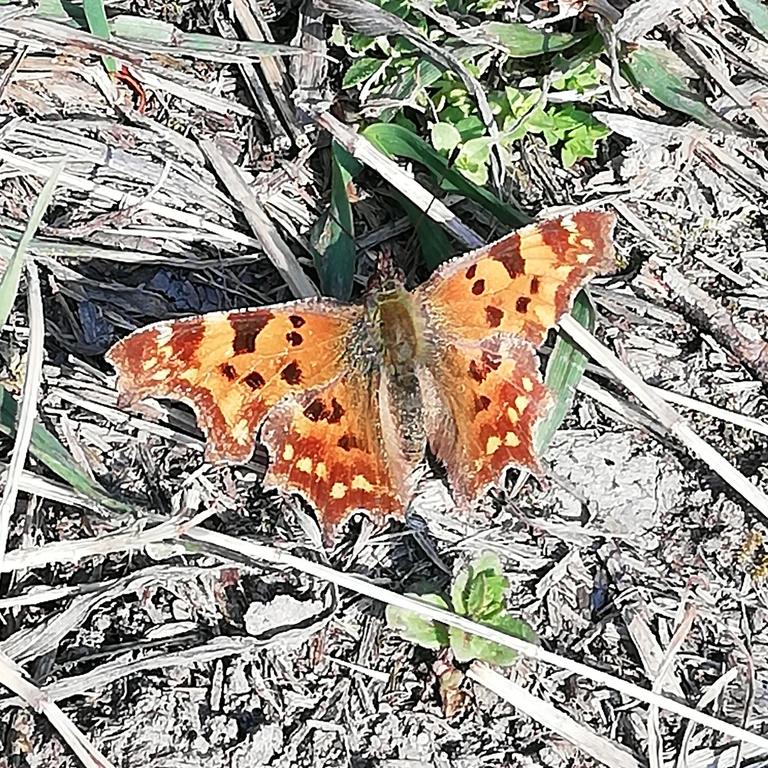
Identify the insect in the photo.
Polygonia c-album
